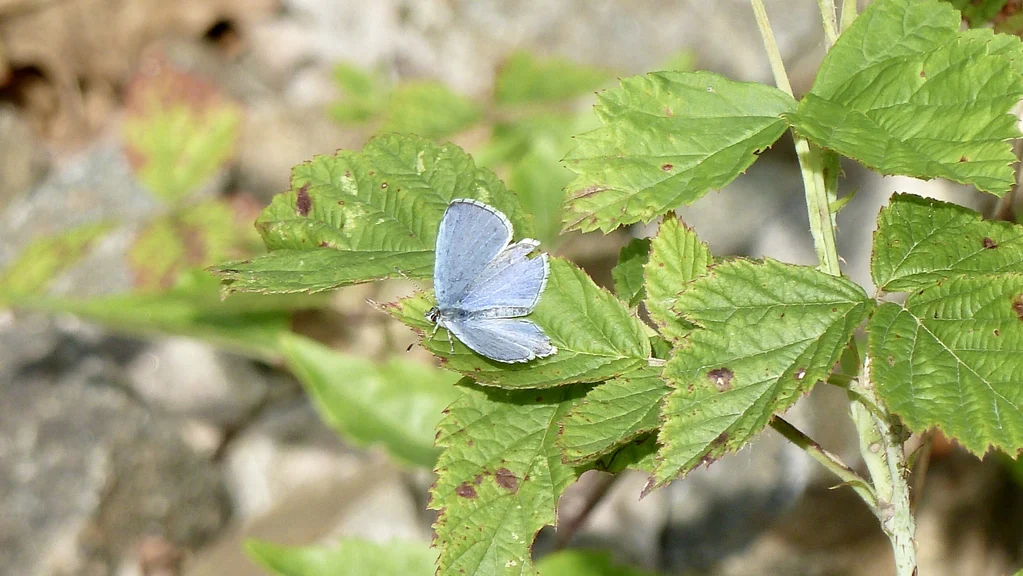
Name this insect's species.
Celastrina argiolus
